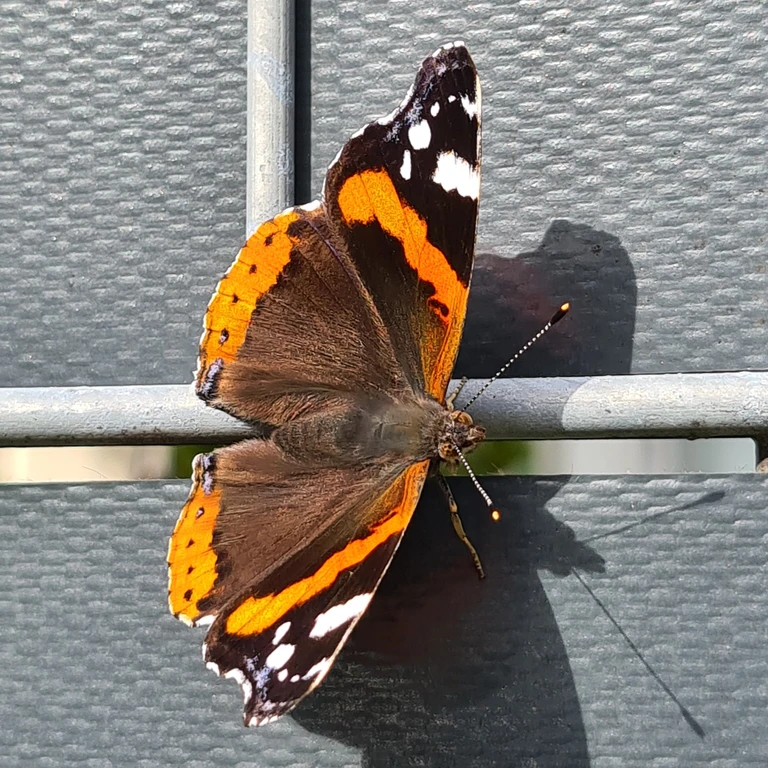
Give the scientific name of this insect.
Vanessa atalanta
